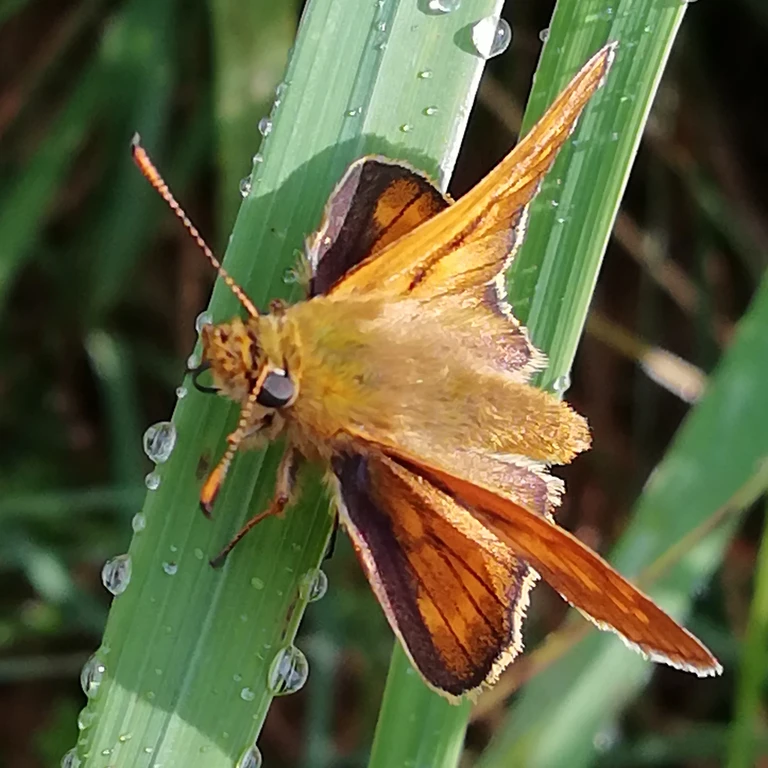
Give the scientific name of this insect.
Ochlodes sylvanus (also Ochlodes venata)
